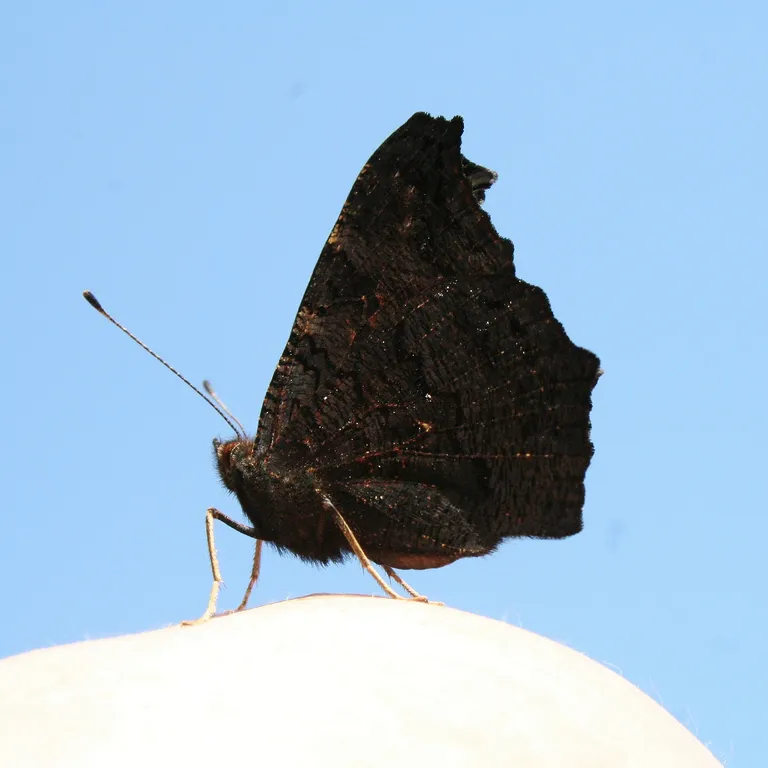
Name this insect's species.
Aglais io
